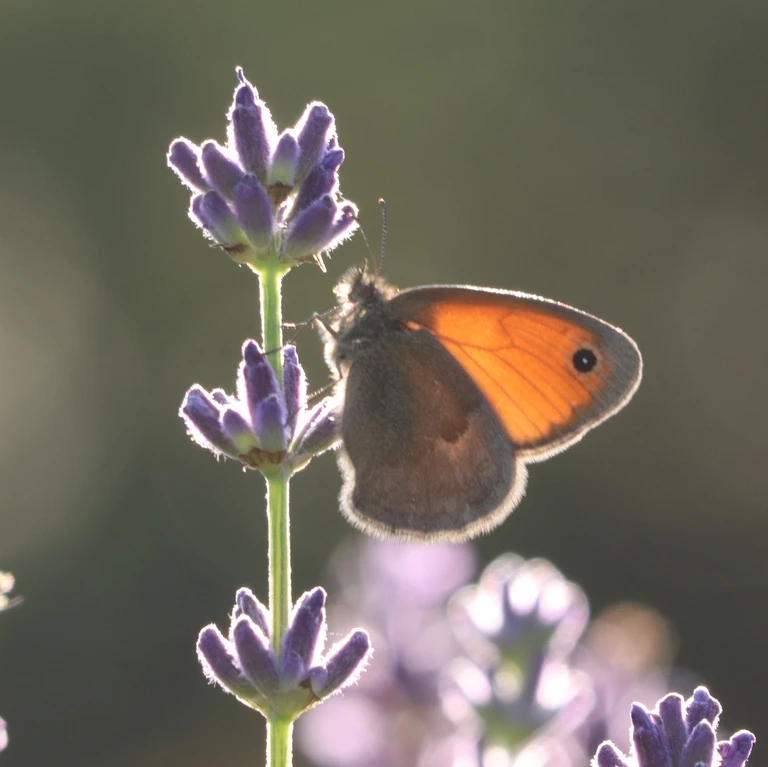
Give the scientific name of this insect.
Coenonympha pamphilus
